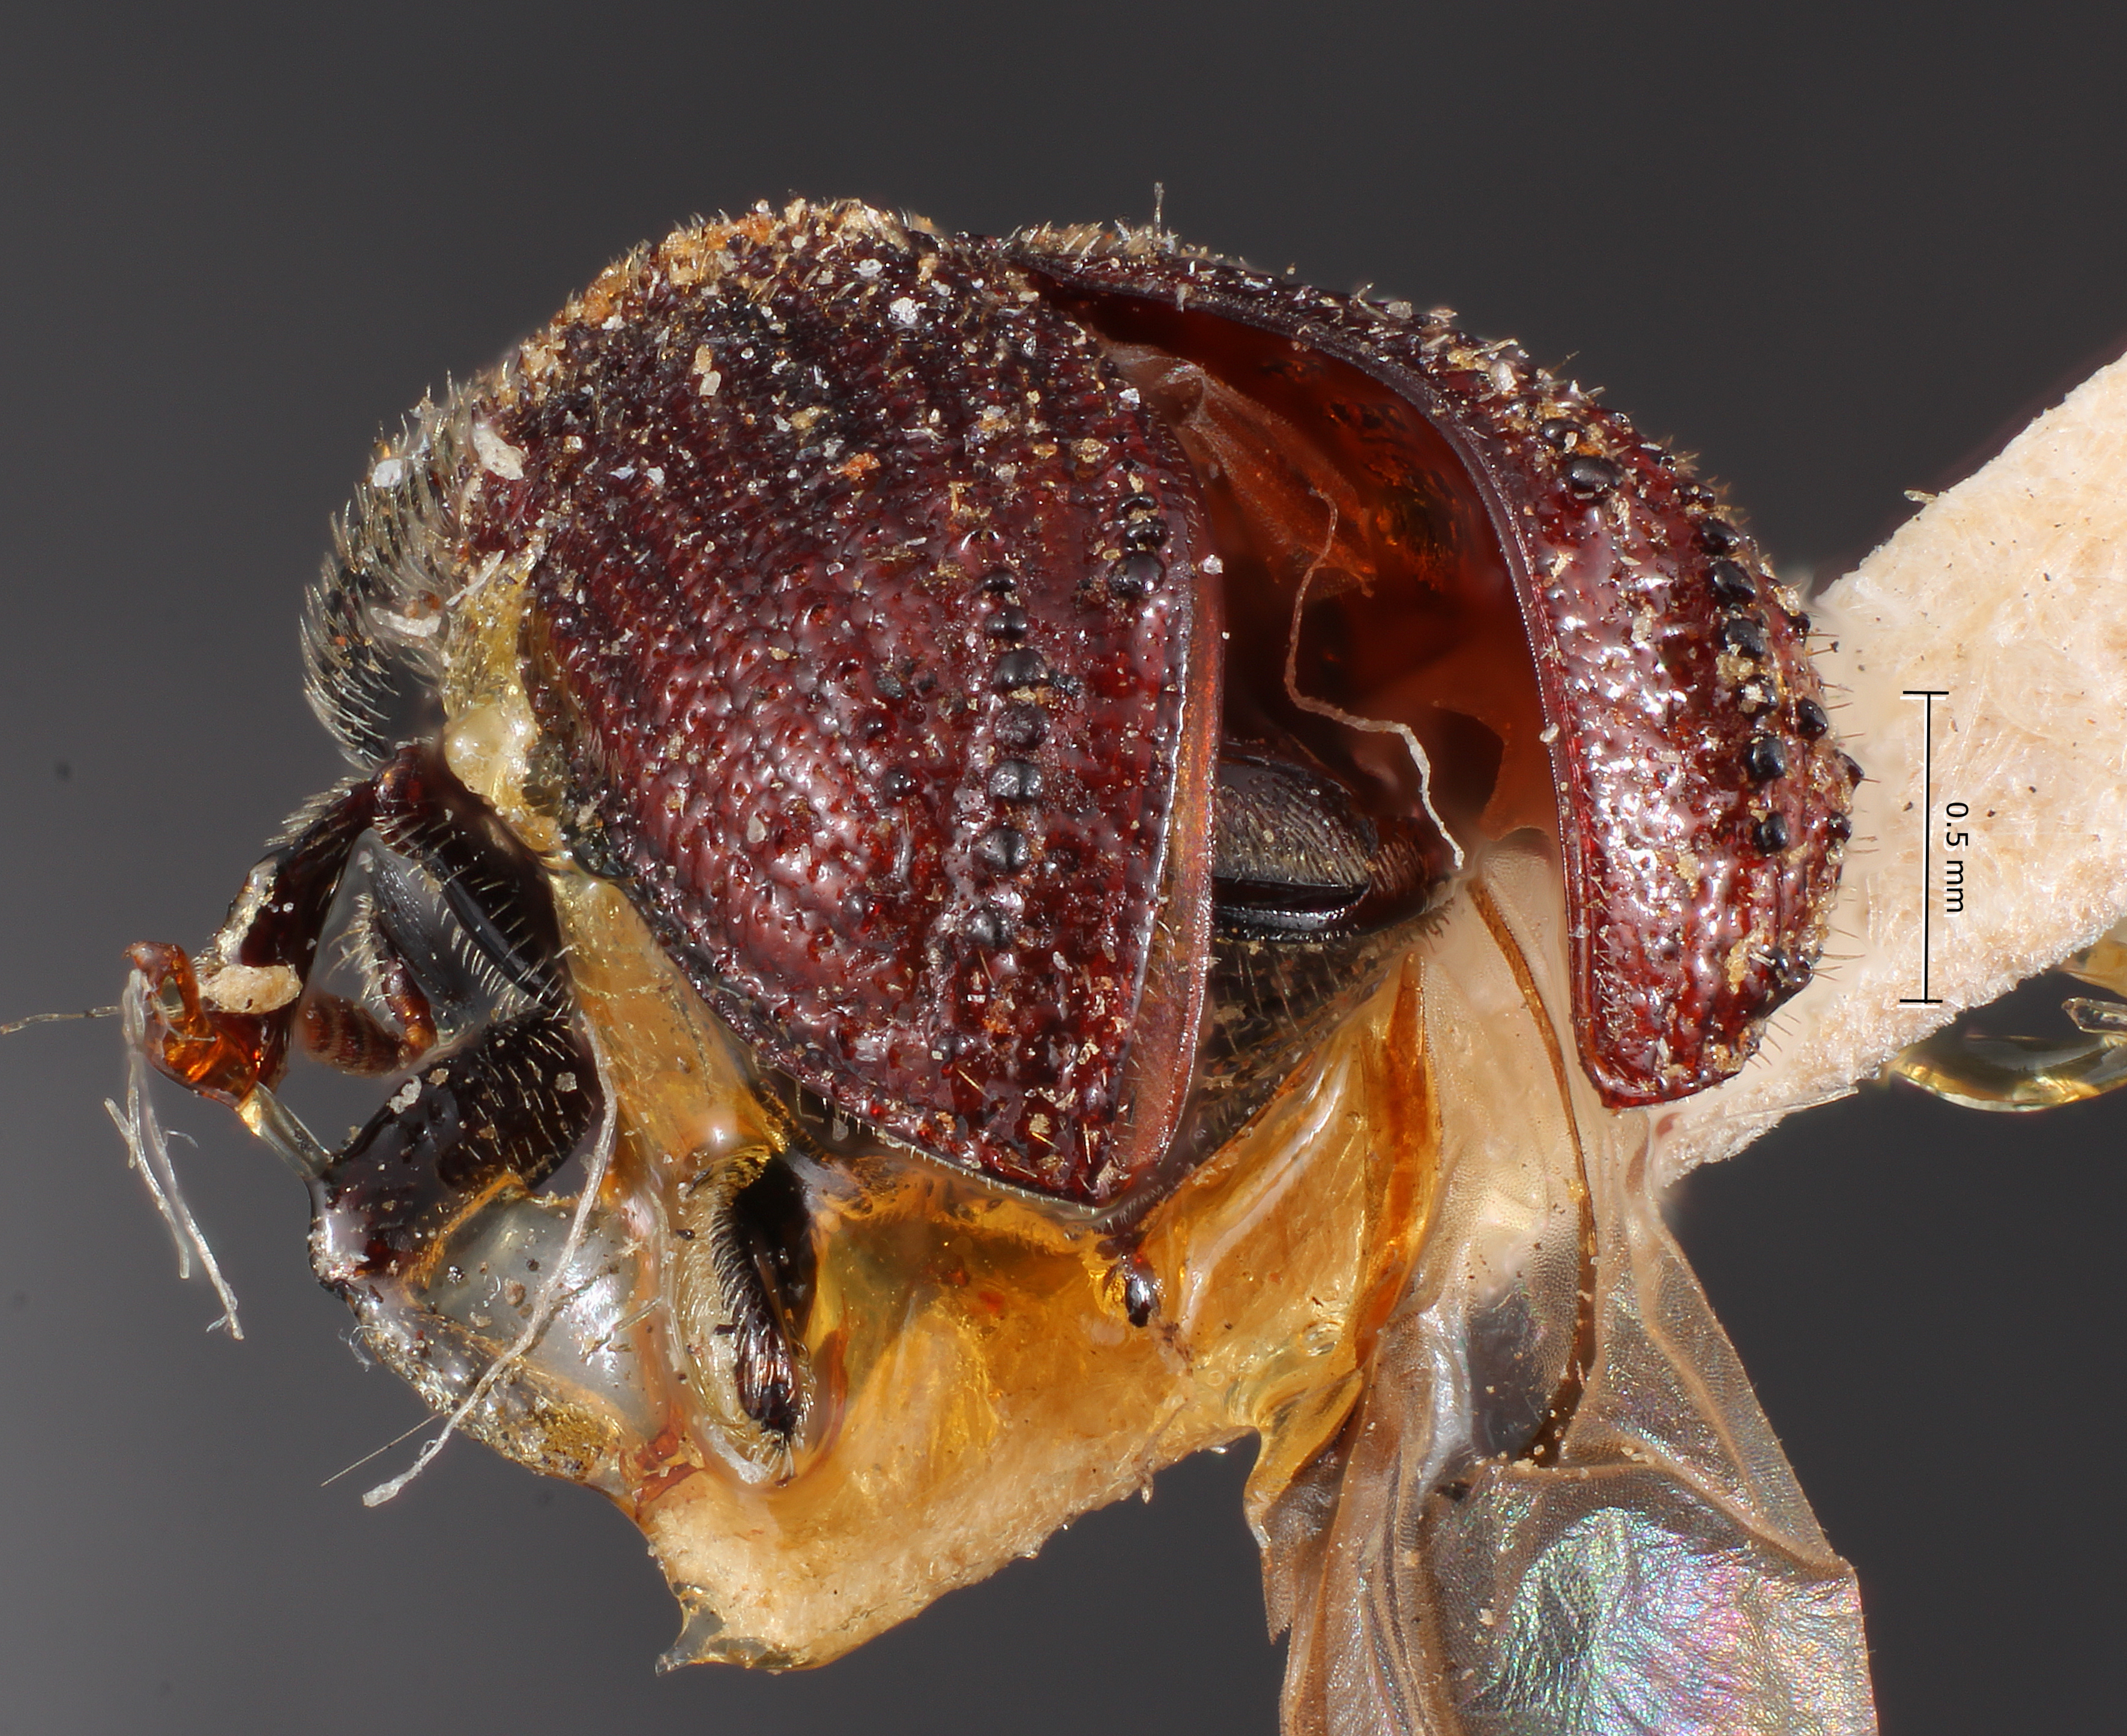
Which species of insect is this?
Phloeosinus cupressi
